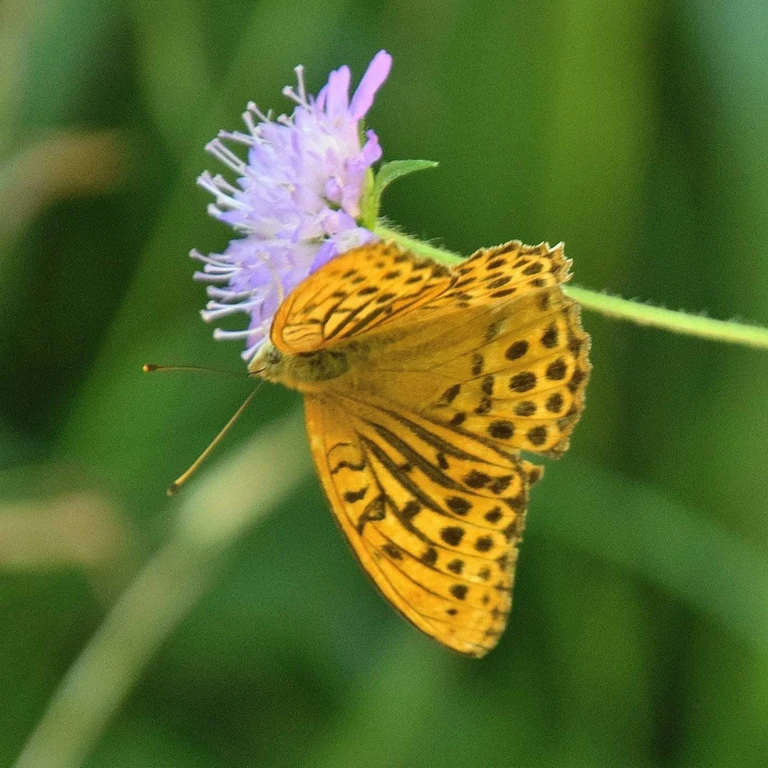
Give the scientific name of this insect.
Argynnis paphia
